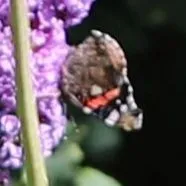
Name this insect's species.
Vanessa atalanta
